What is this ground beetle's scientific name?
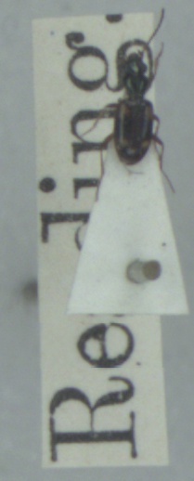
Bembidion quadrimaculatum
